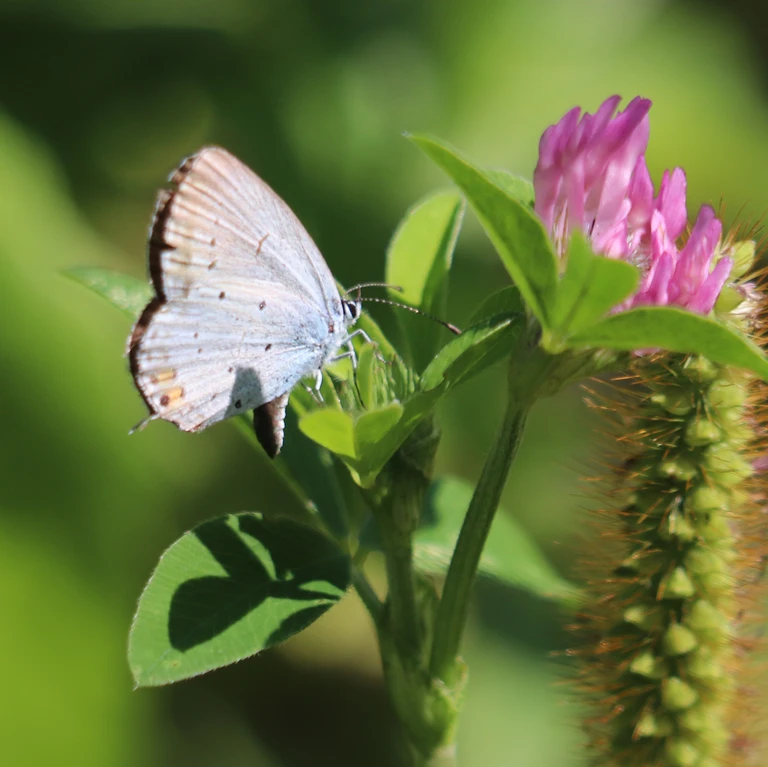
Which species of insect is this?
Cupido argiades (also Elkalyce argiades)
